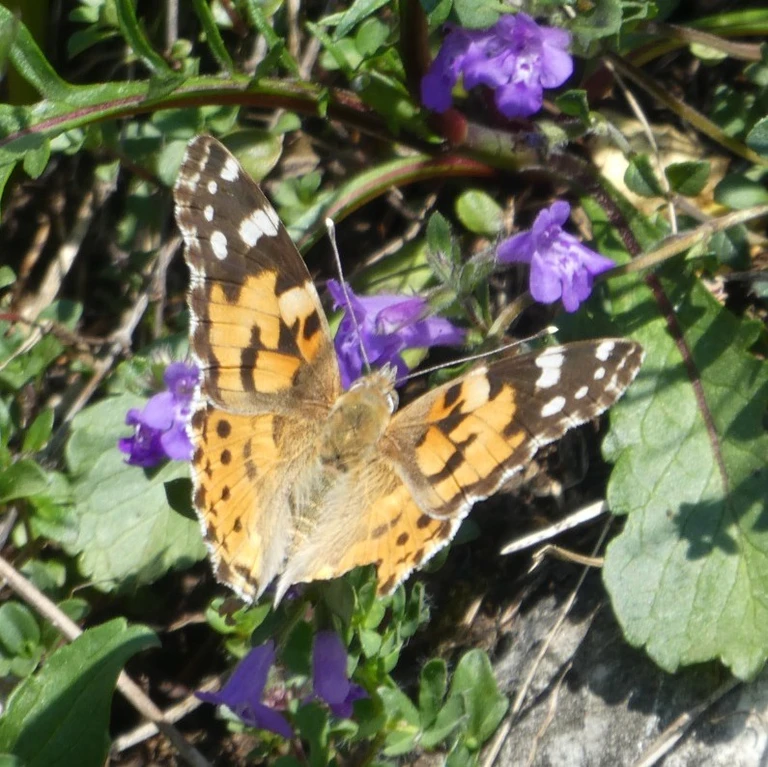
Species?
Vanessa cardui
